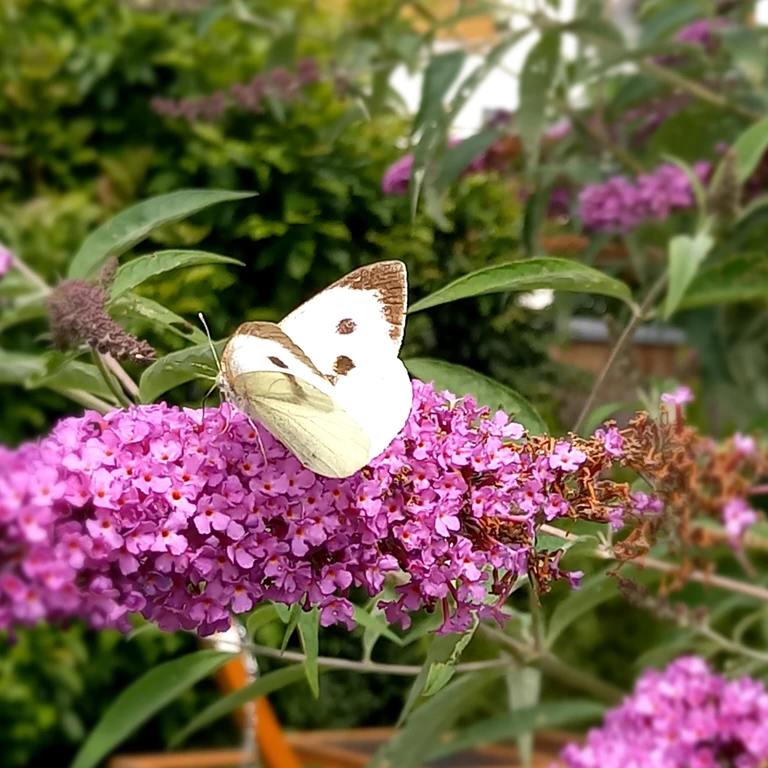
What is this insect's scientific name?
Pieris brassicae
